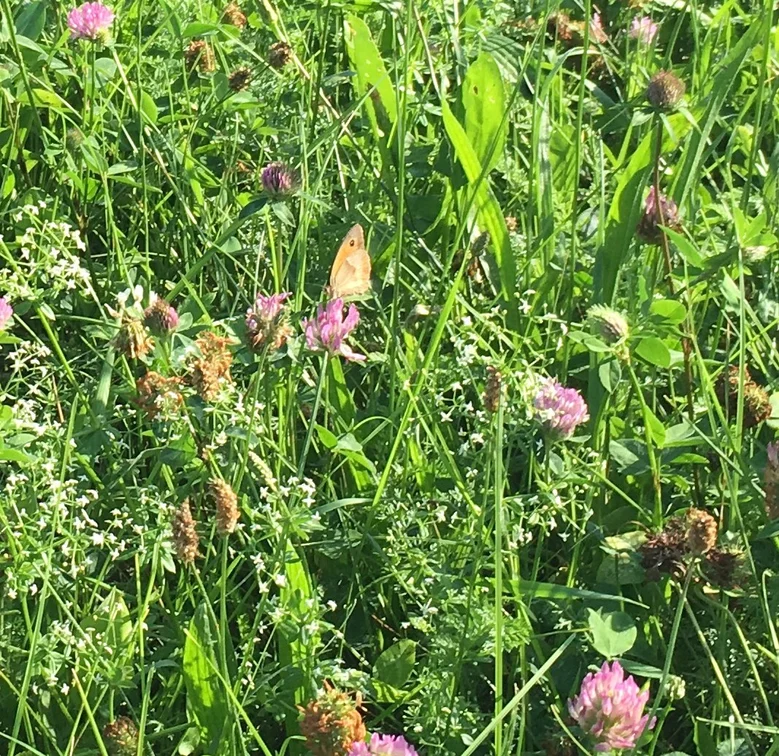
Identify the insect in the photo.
Maniola jurtina
